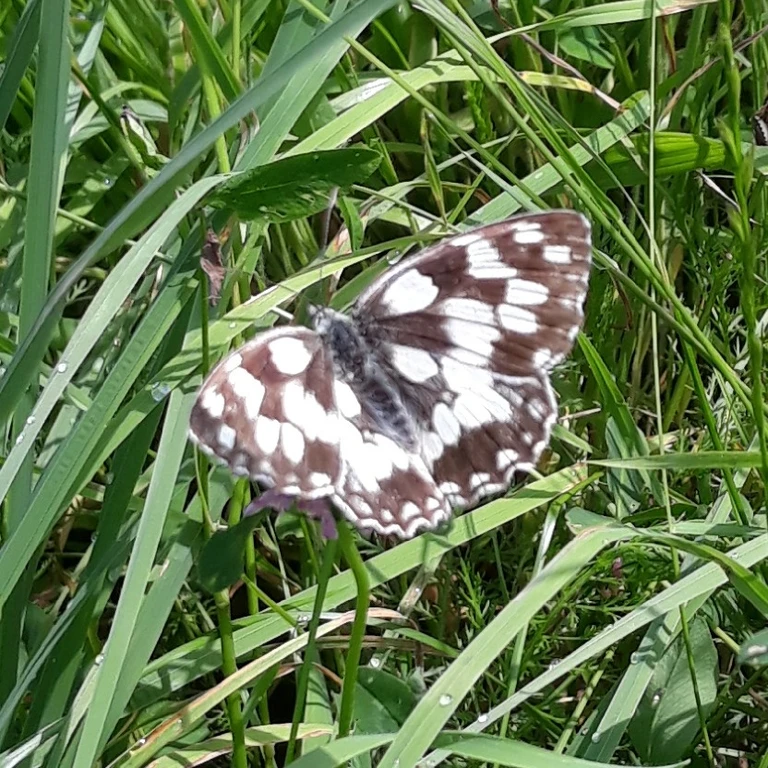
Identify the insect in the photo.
Melanargia galathea
